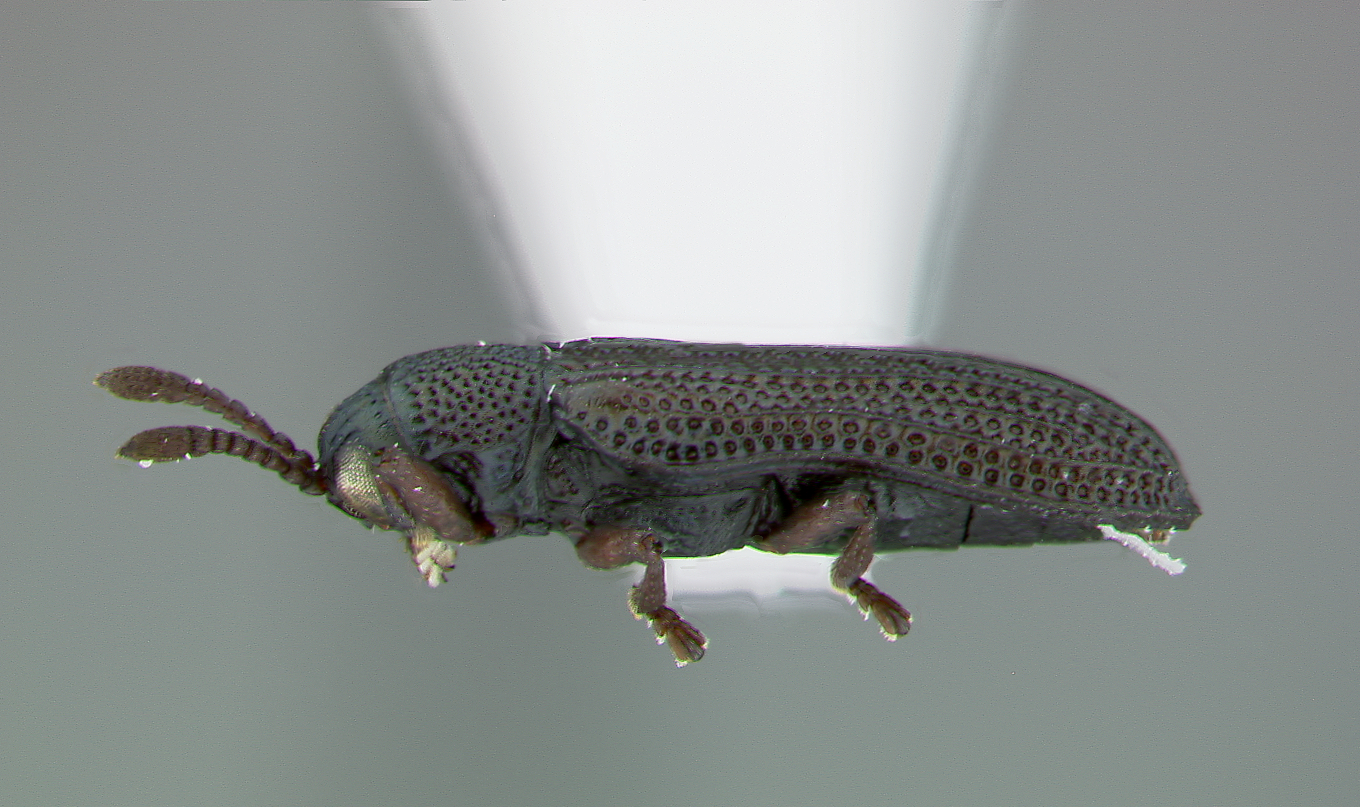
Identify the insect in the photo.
Uroplata nigrella
